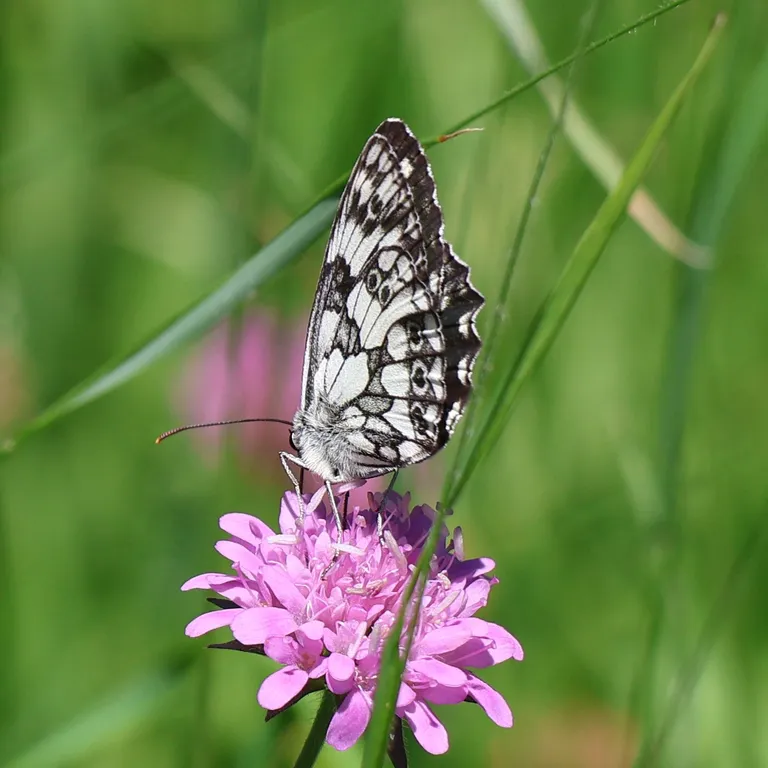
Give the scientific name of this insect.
Melanargia galathea
